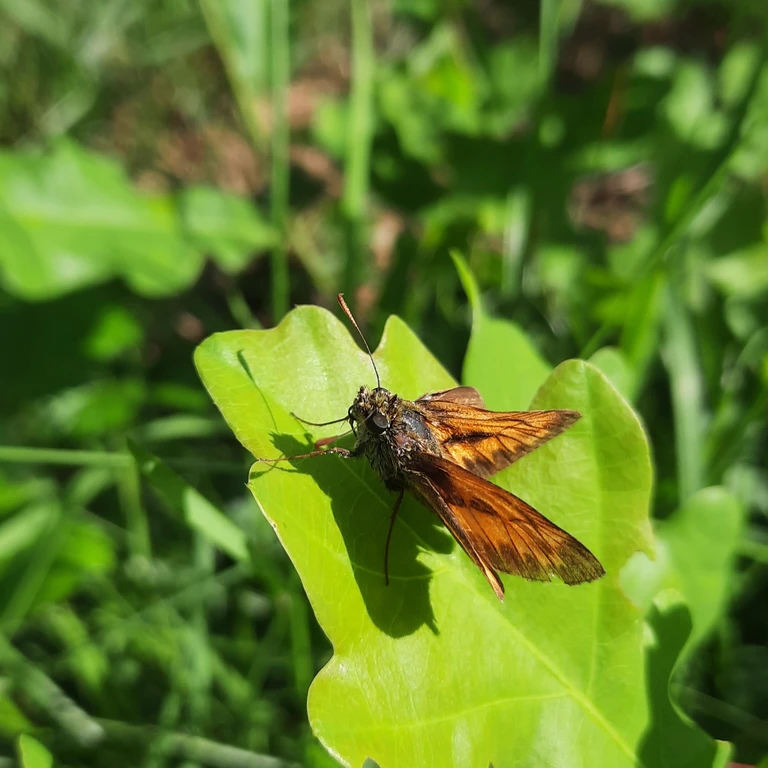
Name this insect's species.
Ochlodes sylvanus (also Ochlodes venata)
